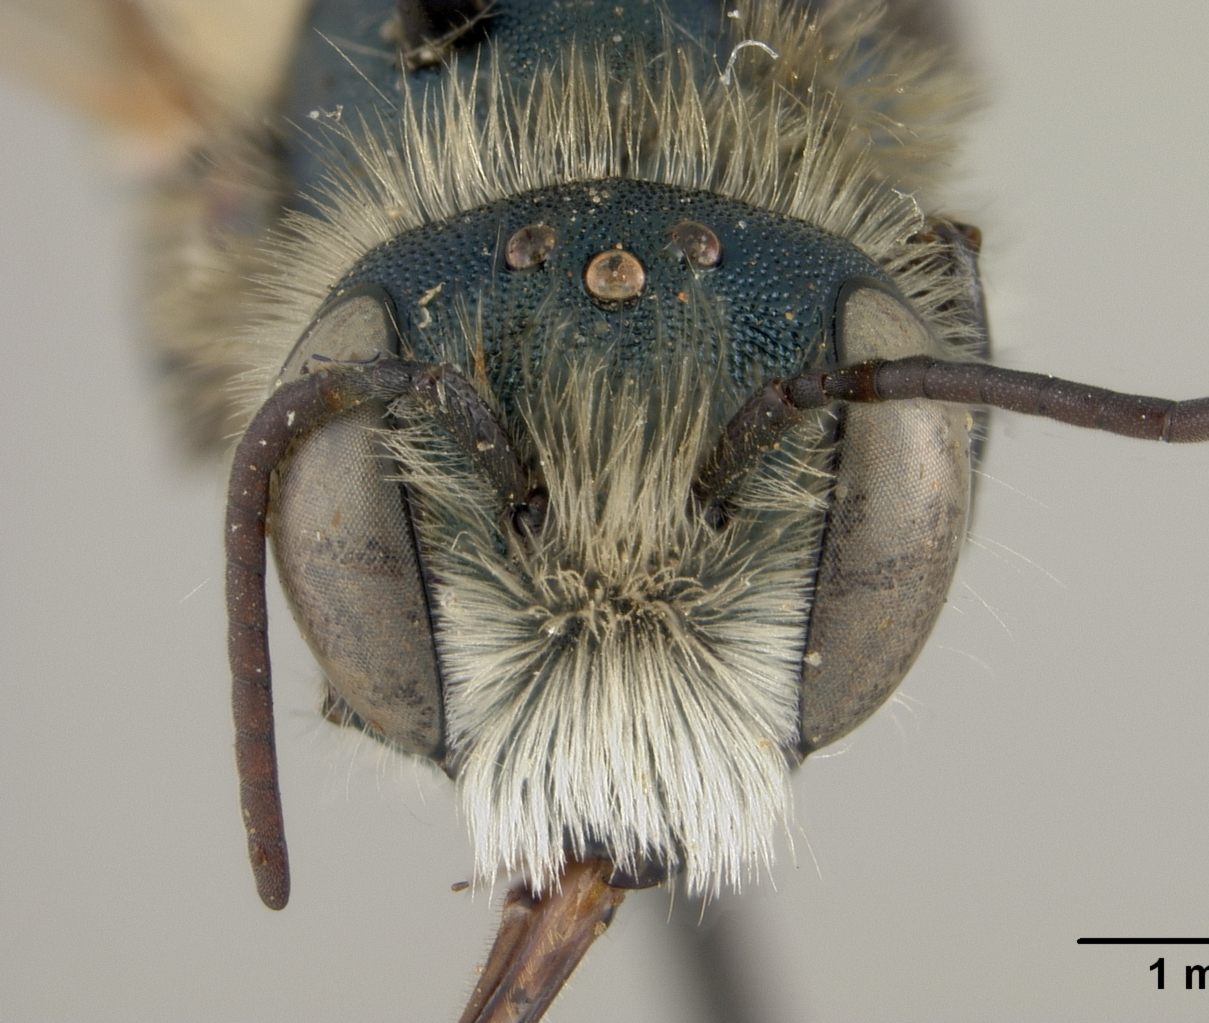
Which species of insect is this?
Osmia subtersa
